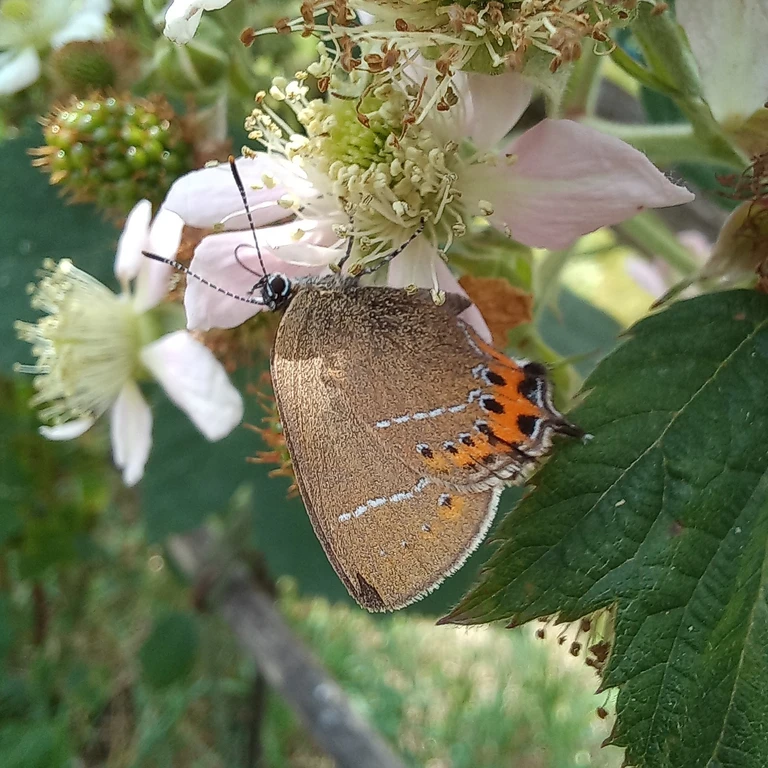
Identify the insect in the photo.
Satyrium pruni (also Fixsenia pruni)
